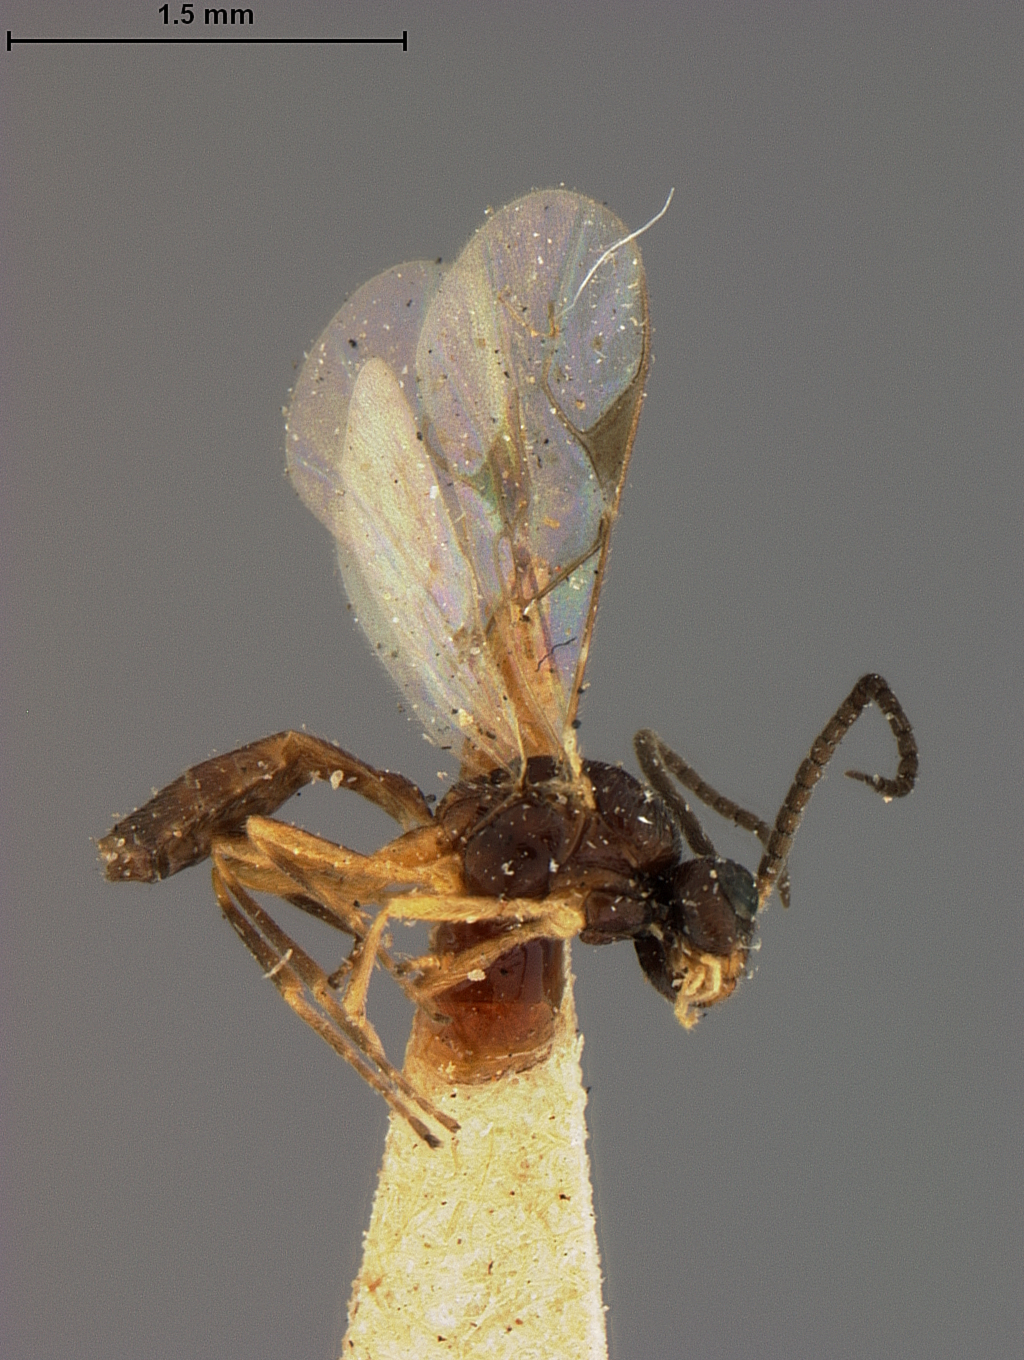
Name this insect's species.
Aphidius crassicornis
